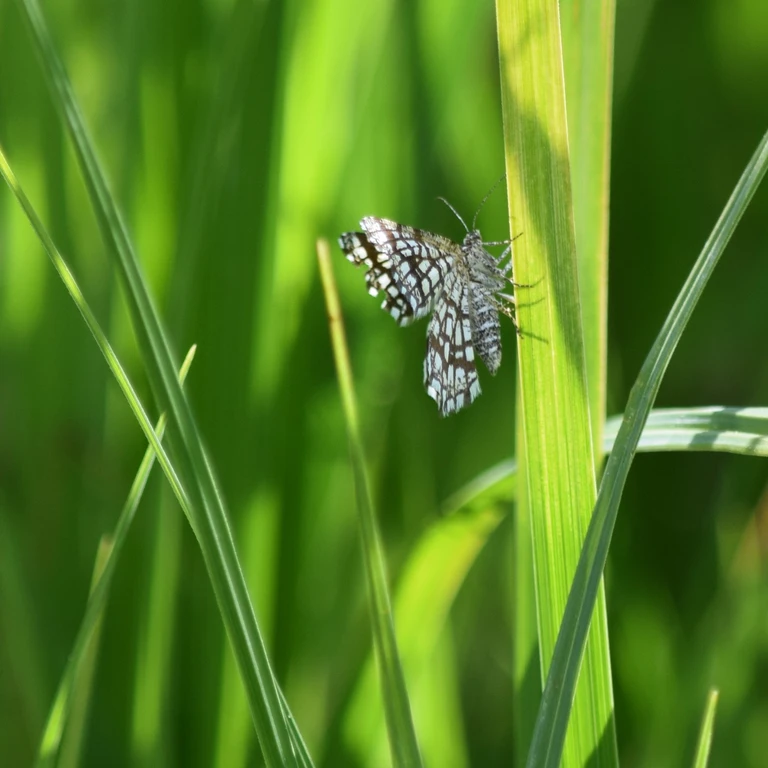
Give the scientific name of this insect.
Chiasmia clathrata
